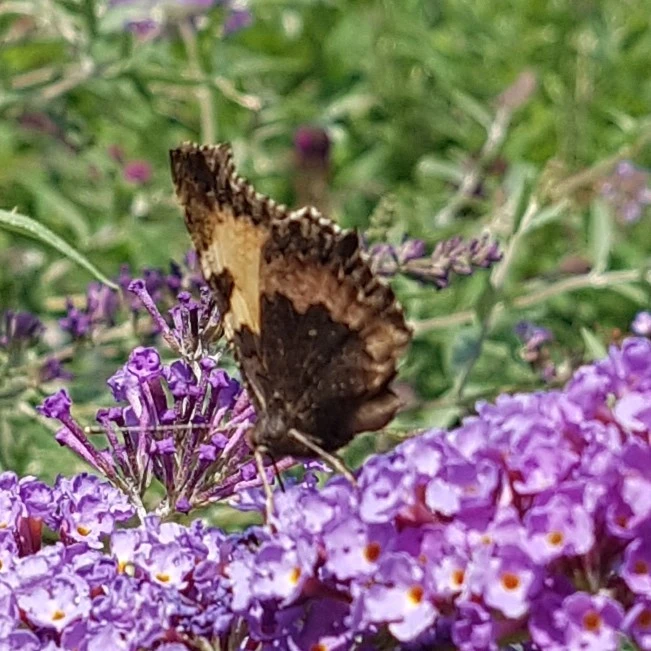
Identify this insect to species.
Aglais urticae
